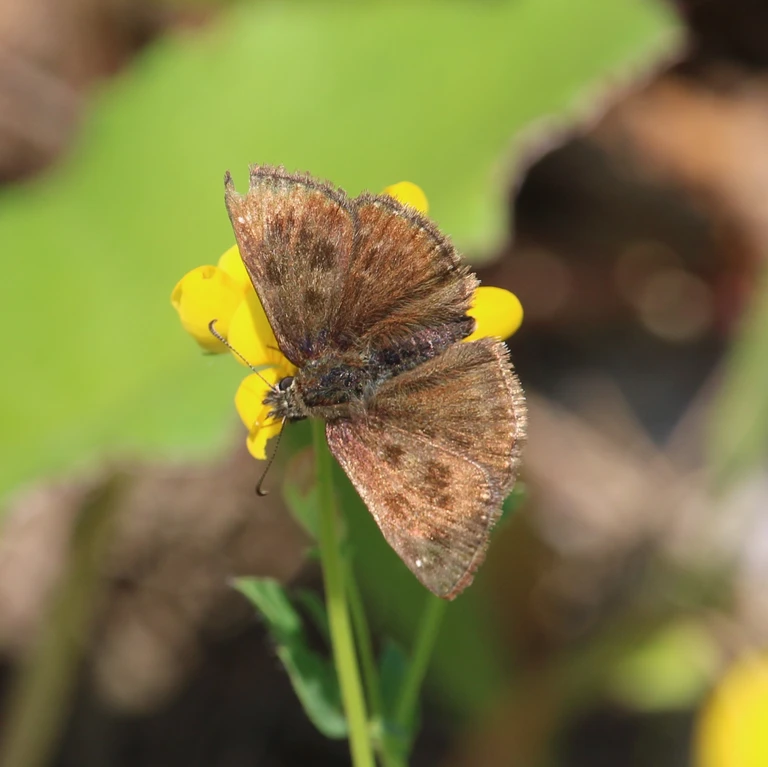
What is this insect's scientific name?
Erynnis tages
